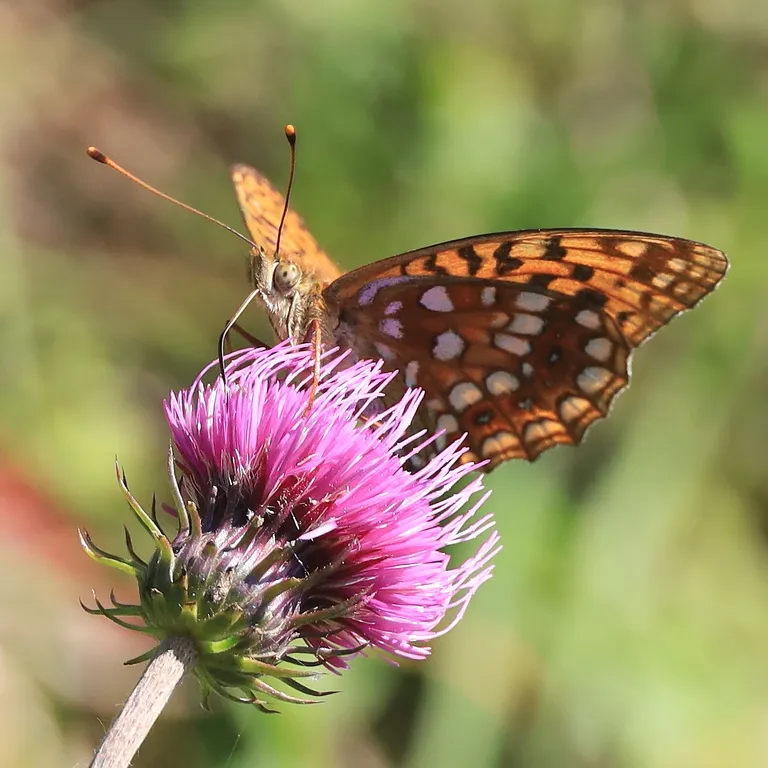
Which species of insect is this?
Fabriciana adippe
